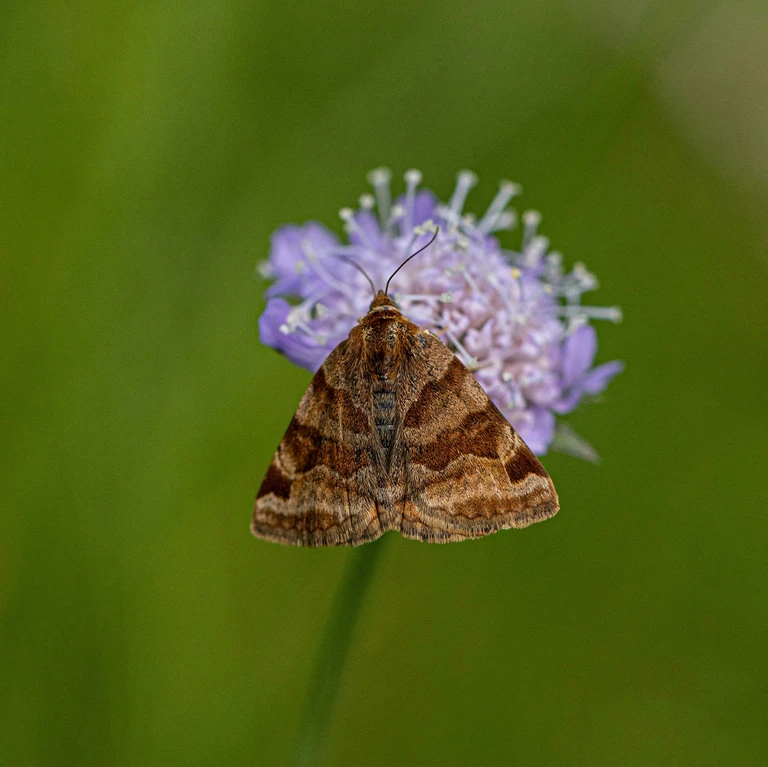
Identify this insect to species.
Euclidia glyphica
